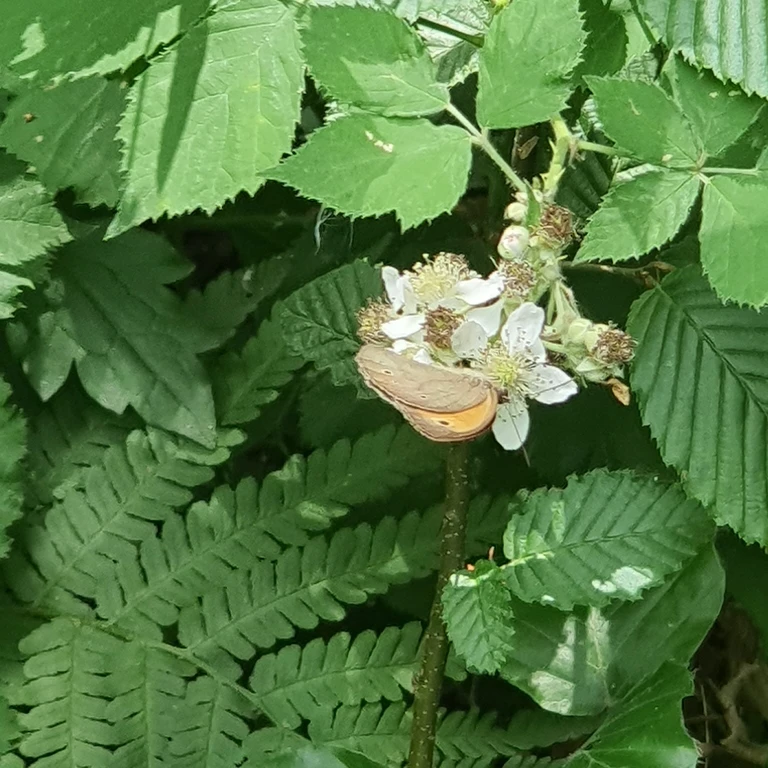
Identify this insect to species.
Maniola jurtina
